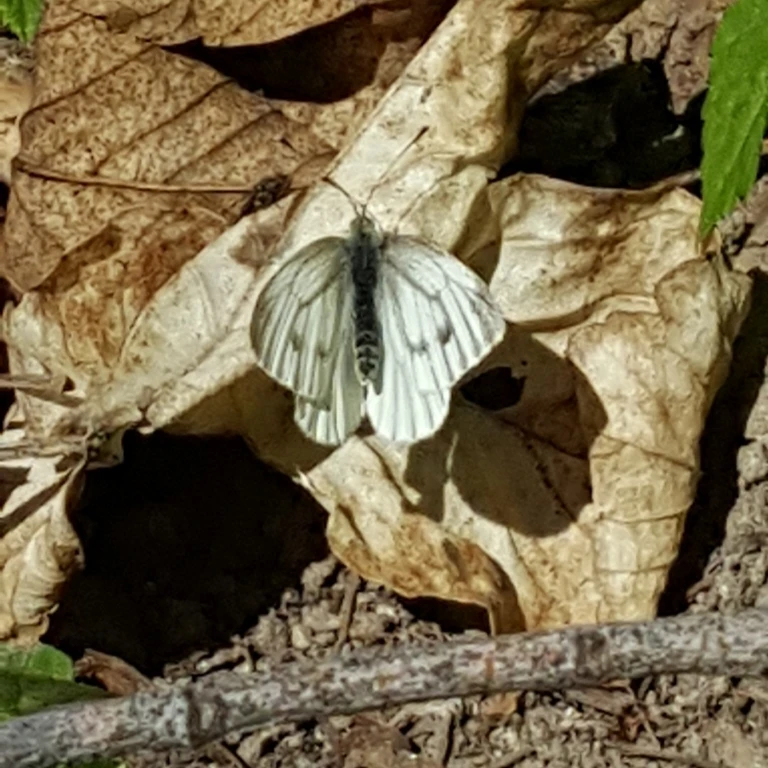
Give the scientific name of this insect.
Pieris napi
